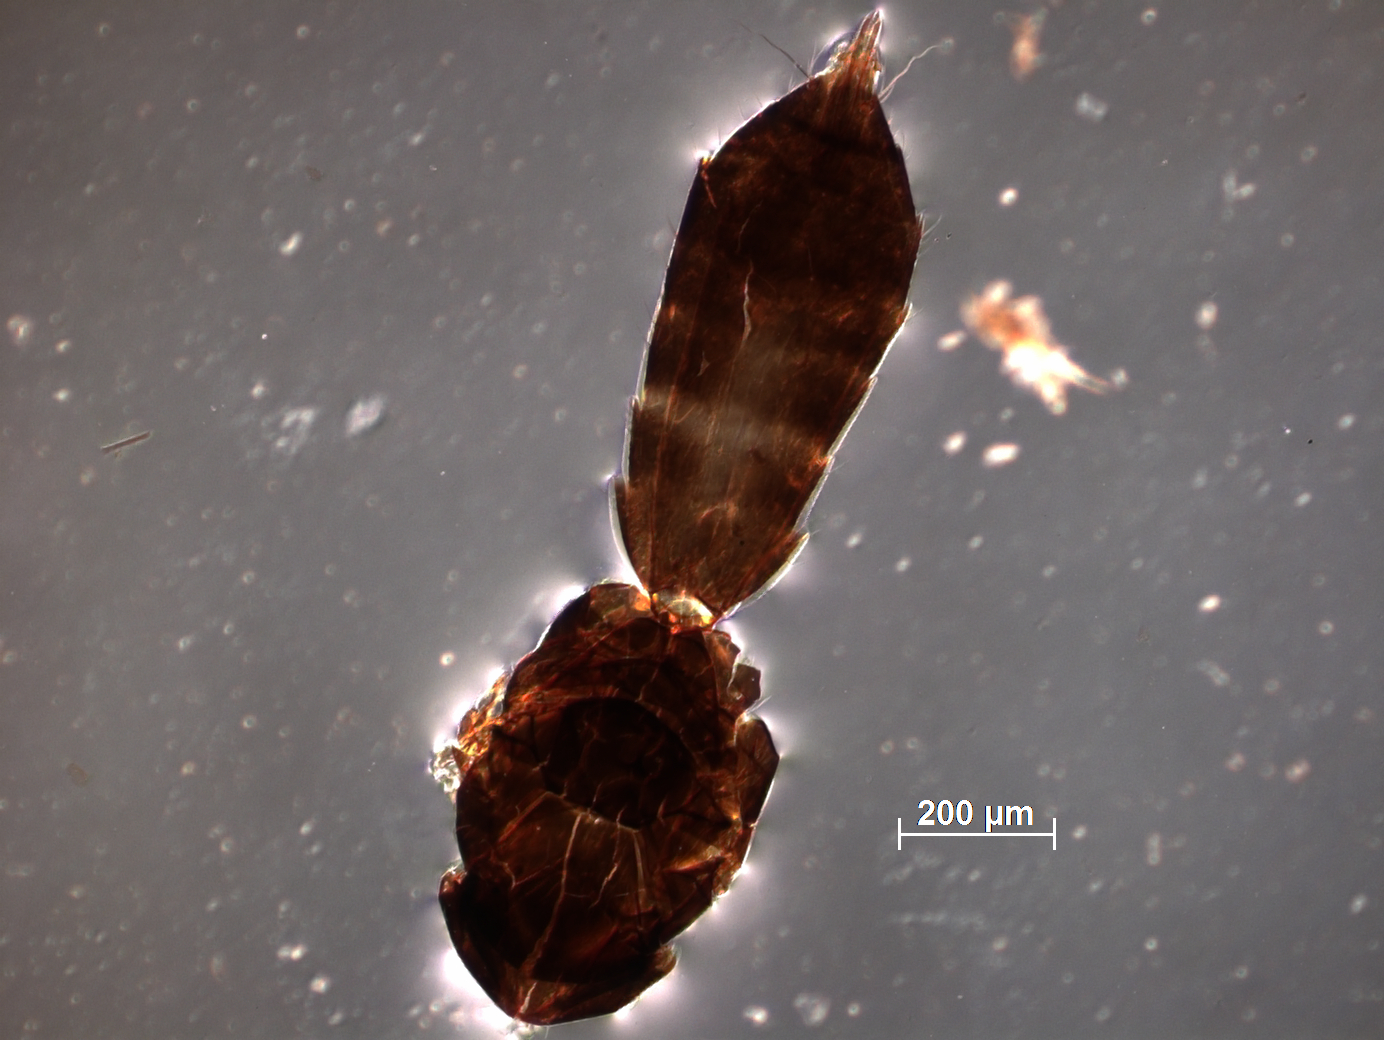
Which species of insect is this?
Tetrastichus uniarticulata
